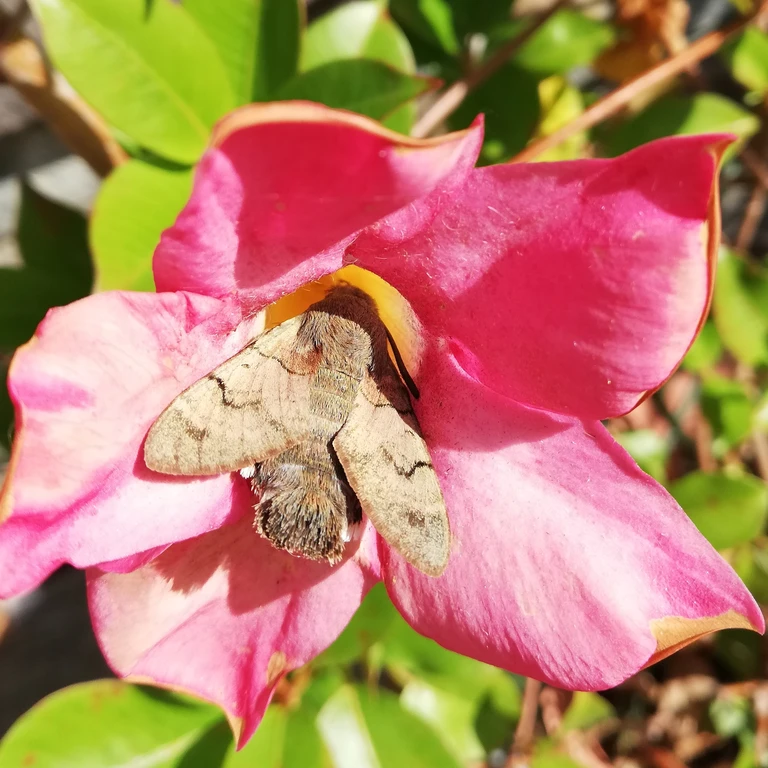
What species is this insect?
Macroglossum stellatarum
